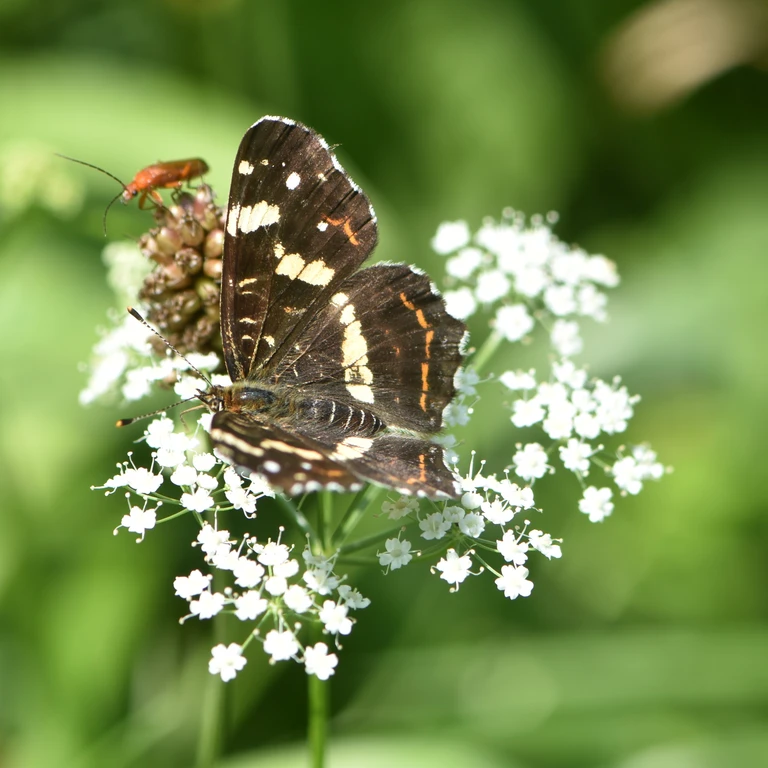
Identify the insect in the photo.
Araschnia levana
